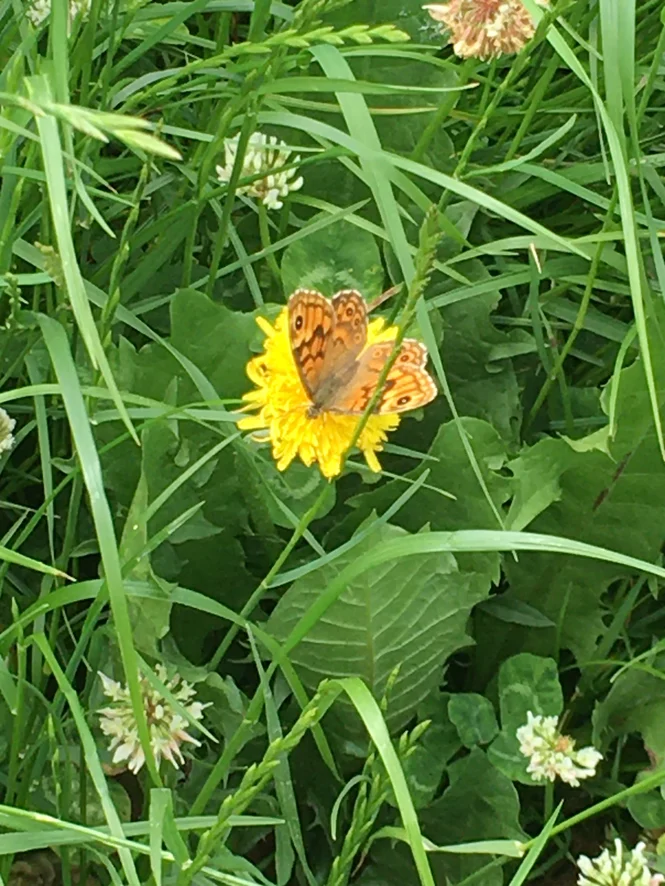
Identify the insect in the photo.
Lasiommata megera (also Pararge megera)
